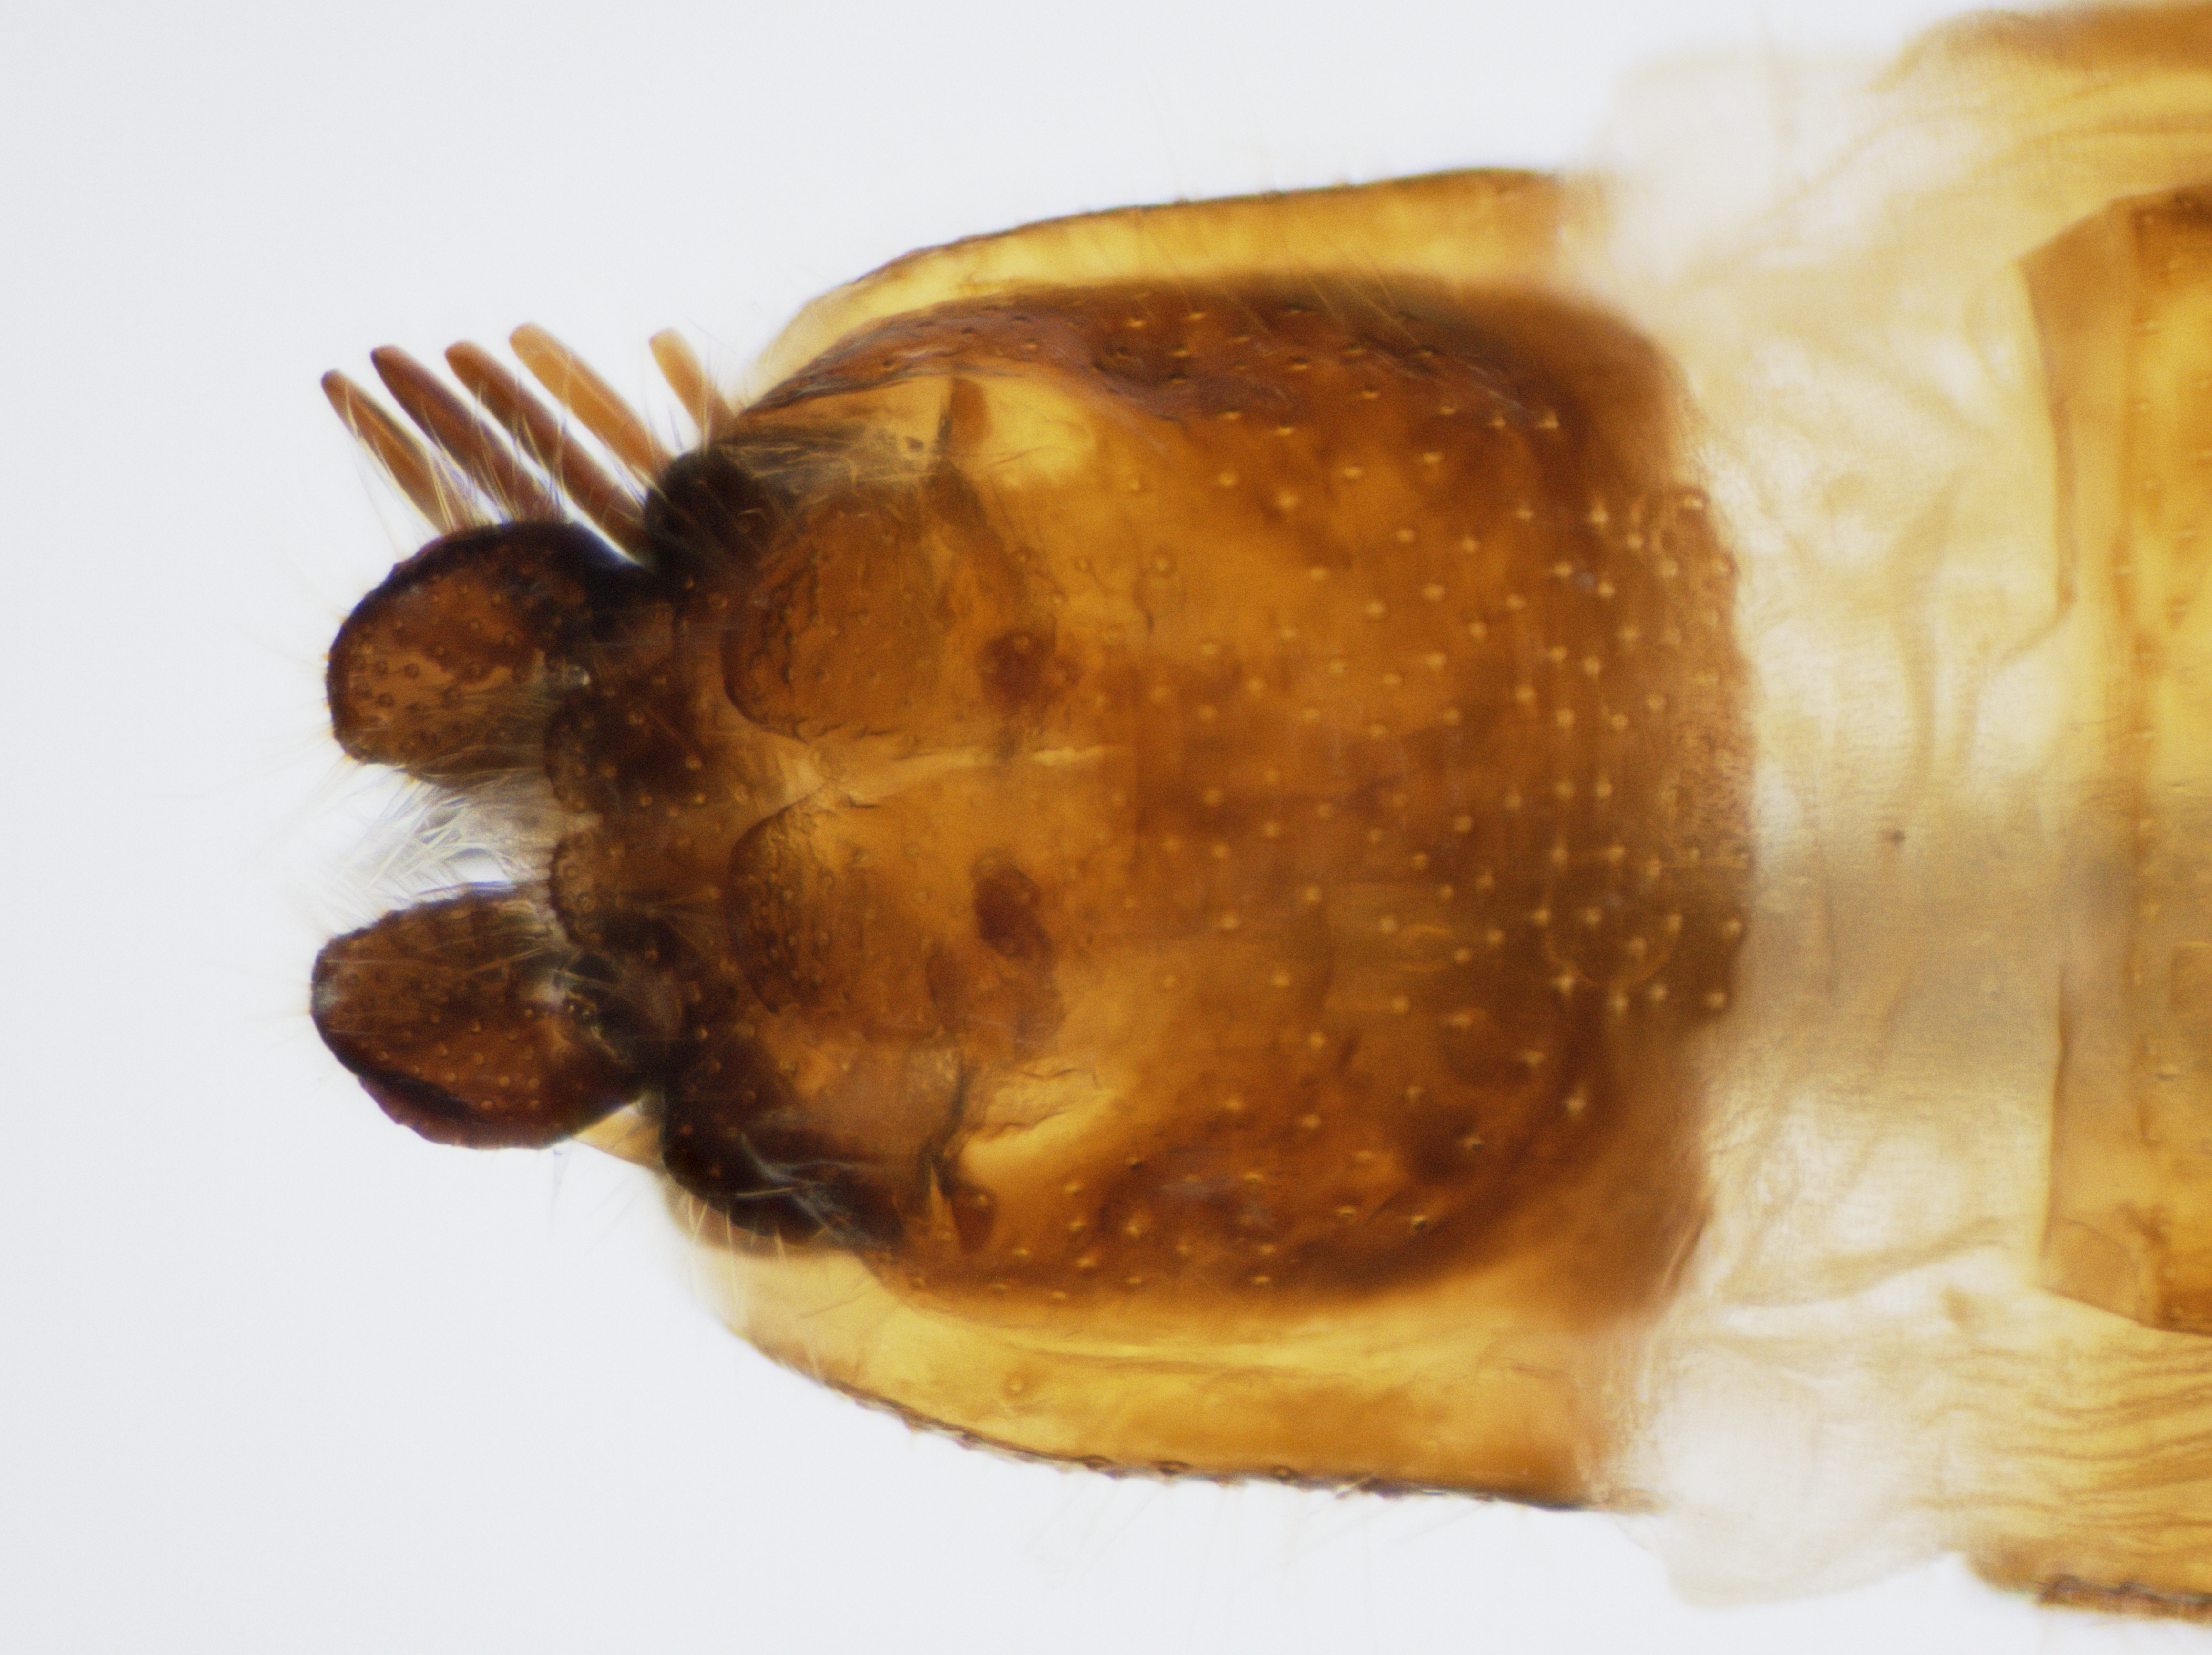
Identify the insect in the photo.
Microphontes gaiophanes
